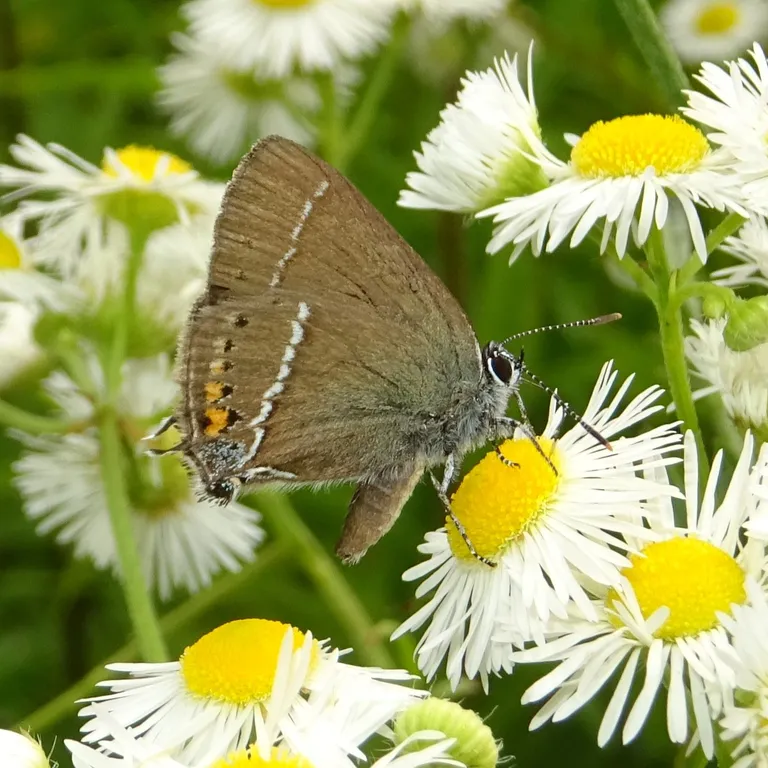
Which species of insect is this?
Satyrium spini (also Tuttiola spini)
